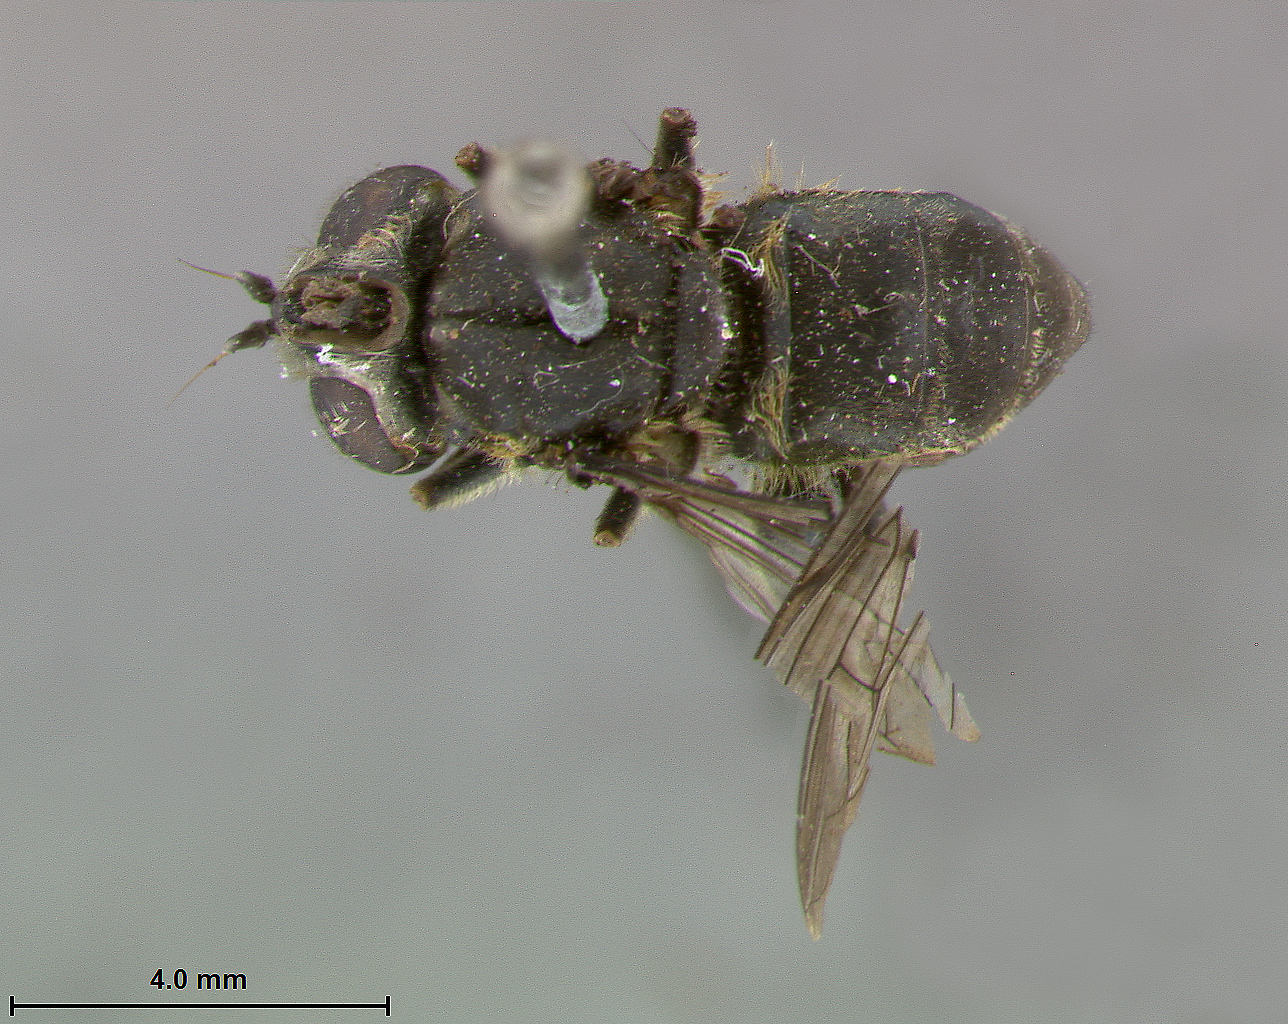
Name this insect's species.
Quichuana sylvicola
